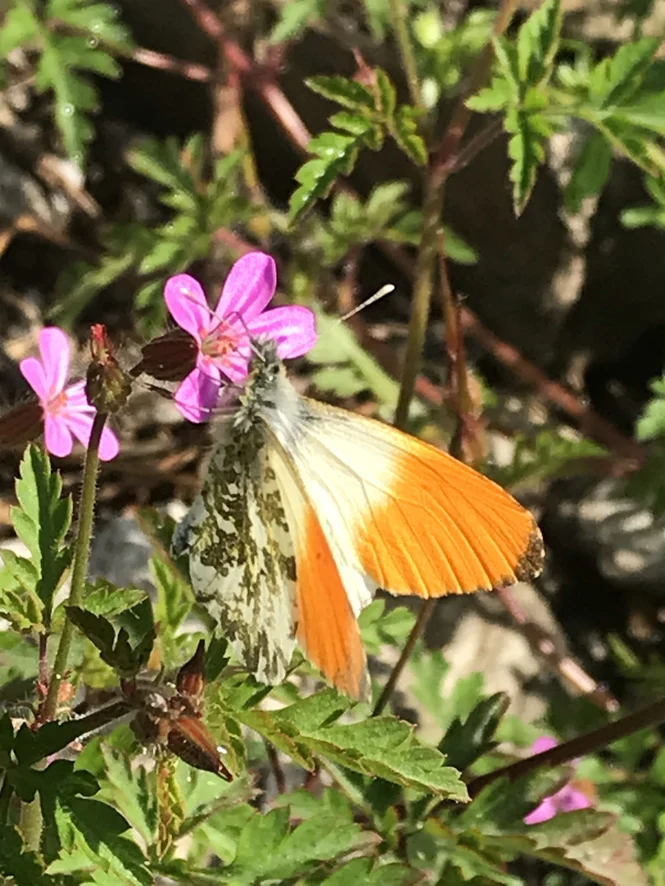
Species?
Anthocharis cardamines
